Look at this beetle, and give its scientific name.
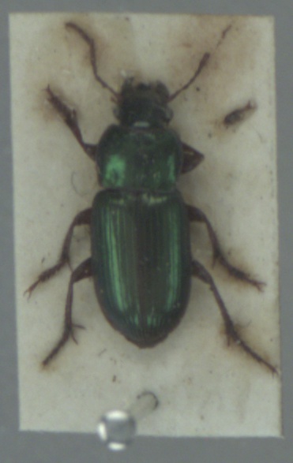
Harpalus affinis
